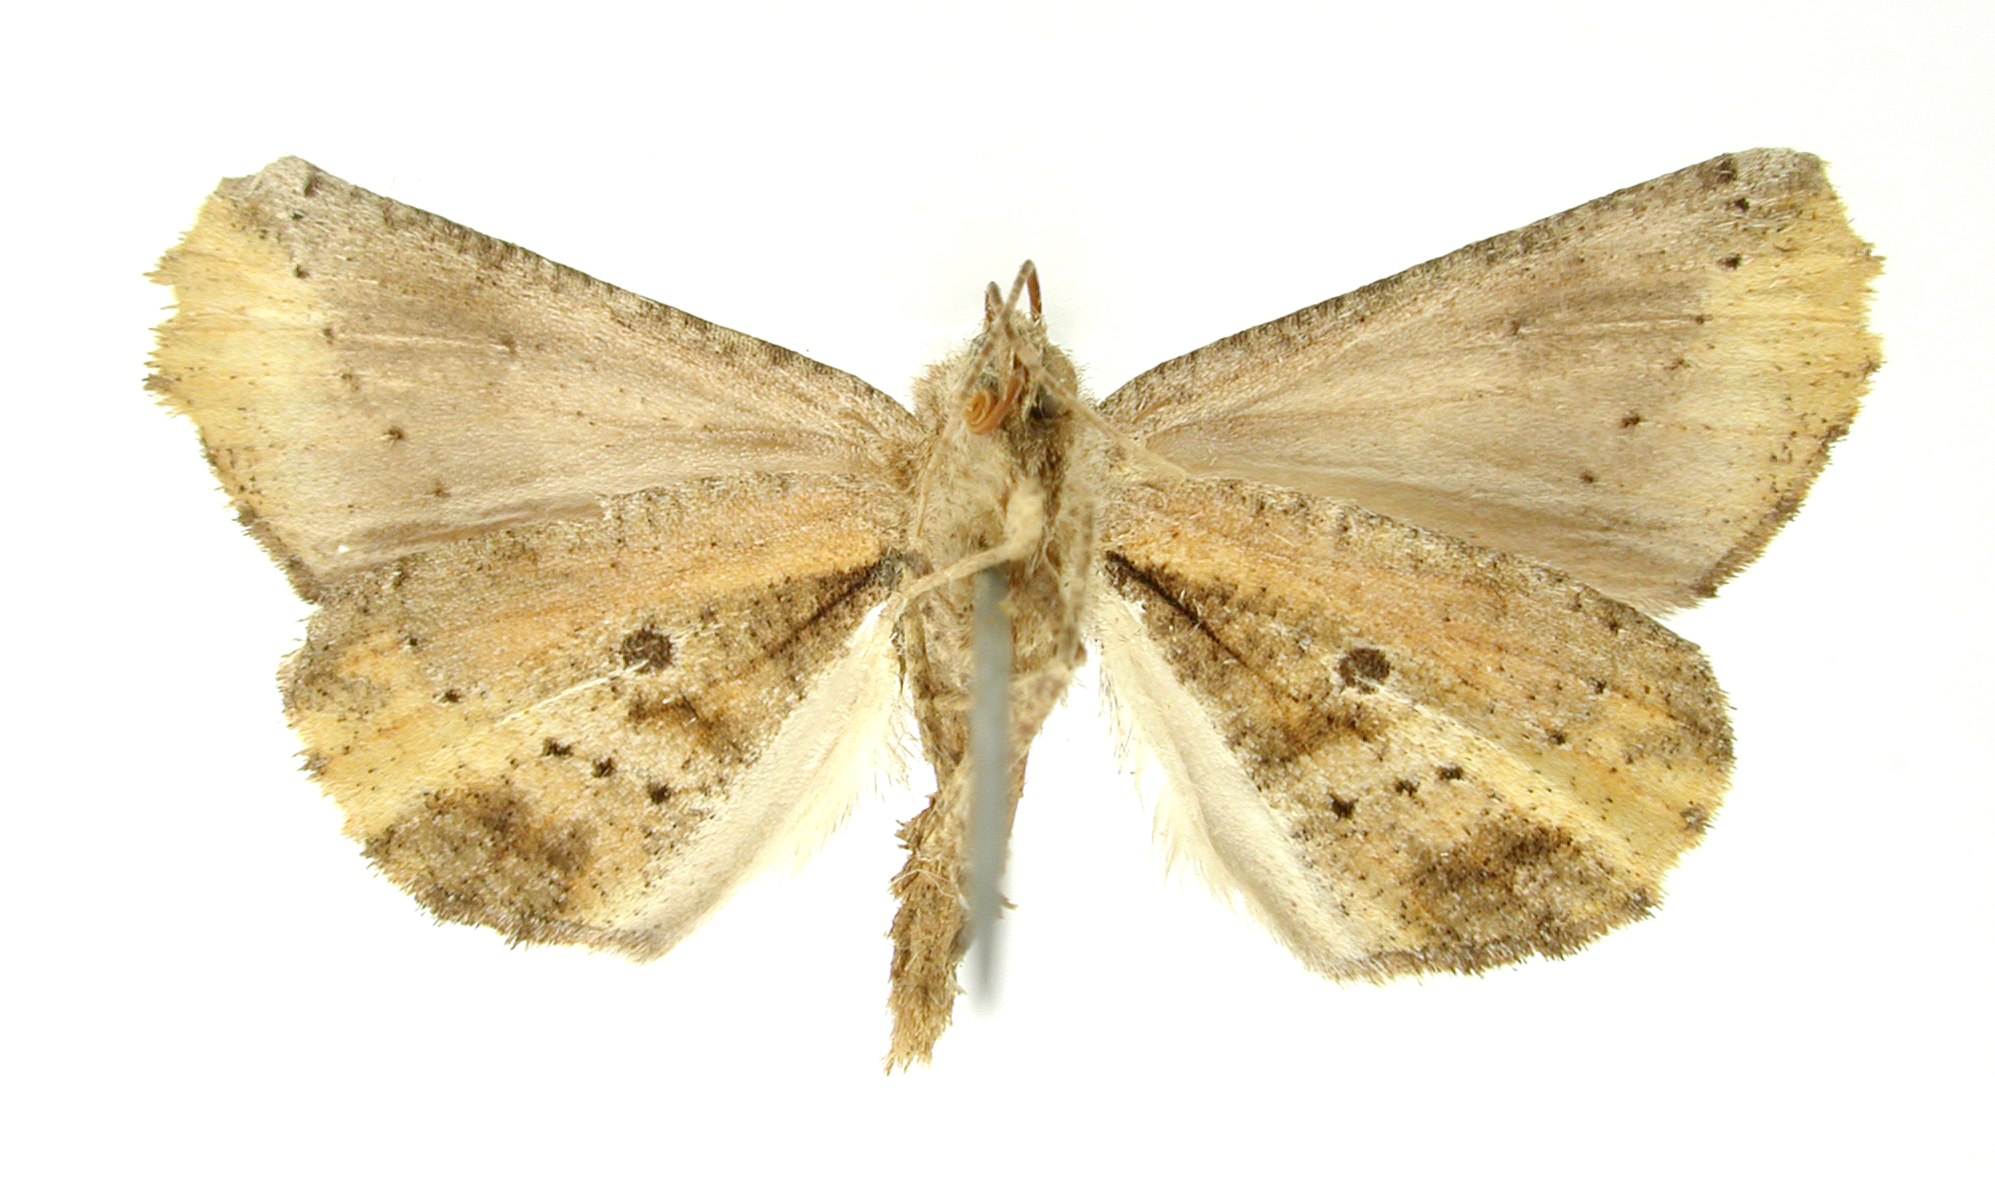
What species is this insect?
Cnephora fulvitincta
